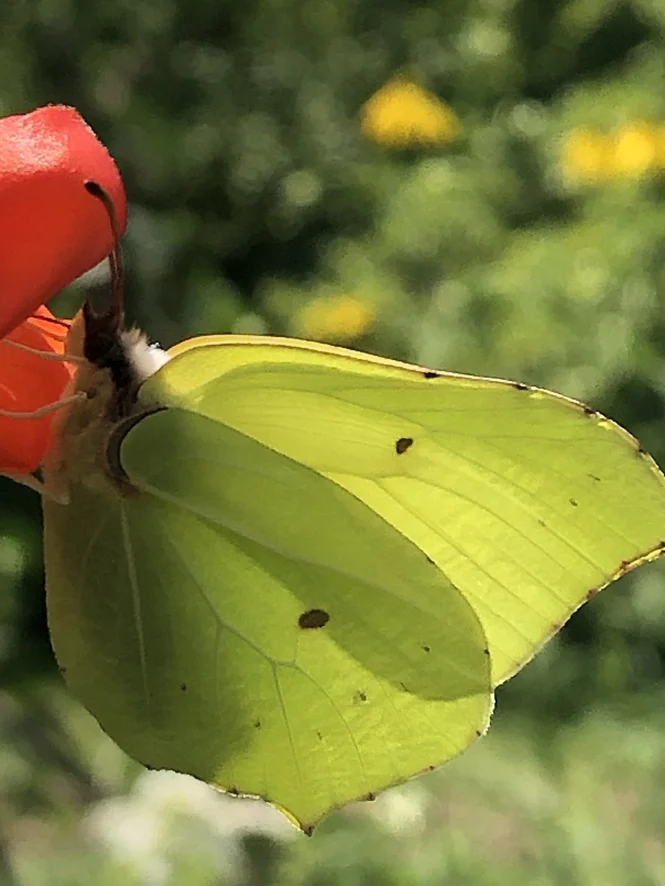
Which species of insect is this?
Gonepteryx rhamni
